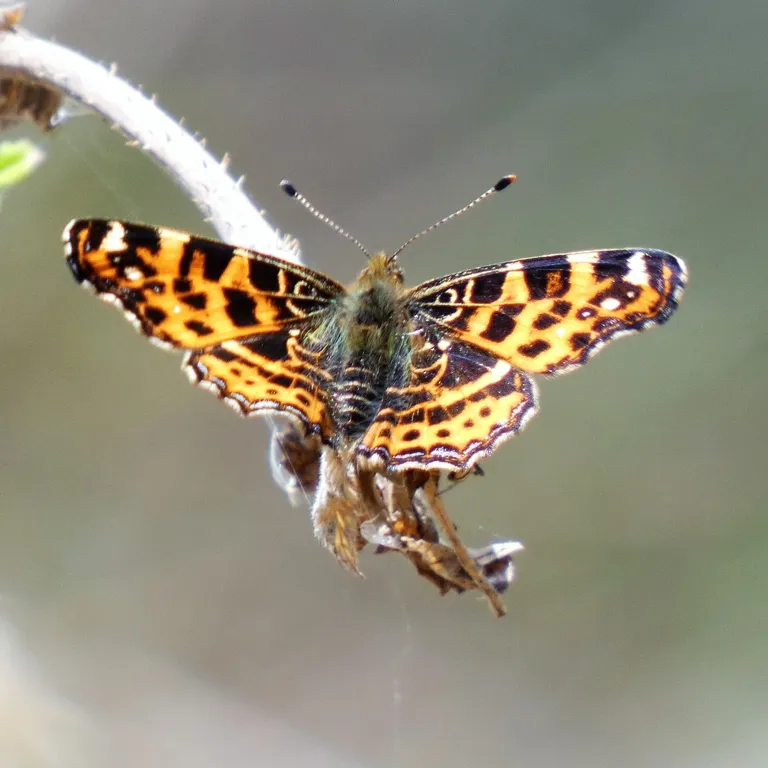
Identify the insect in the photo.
Araschnia levana
